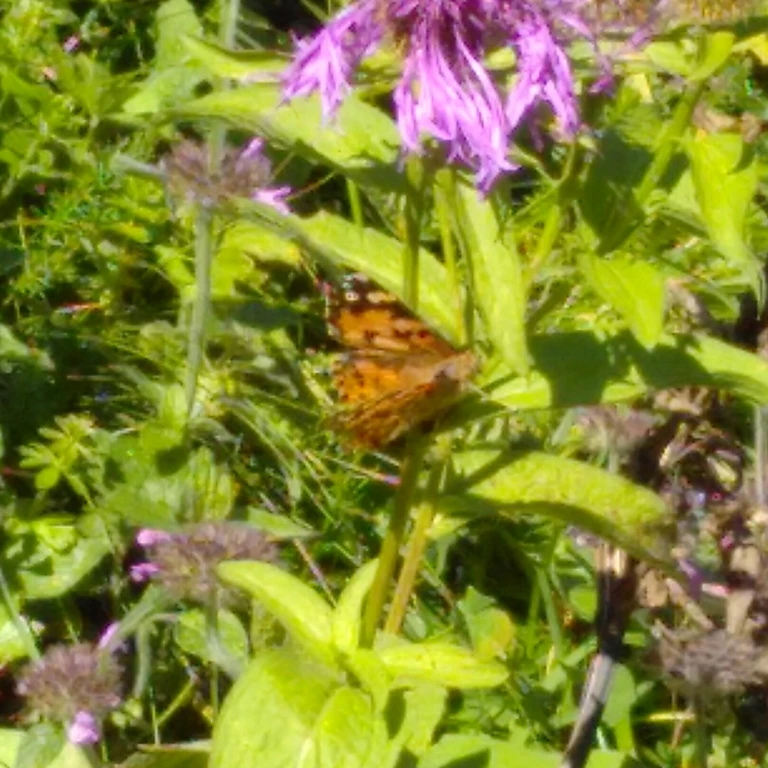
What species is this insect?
Vanessa cardui
